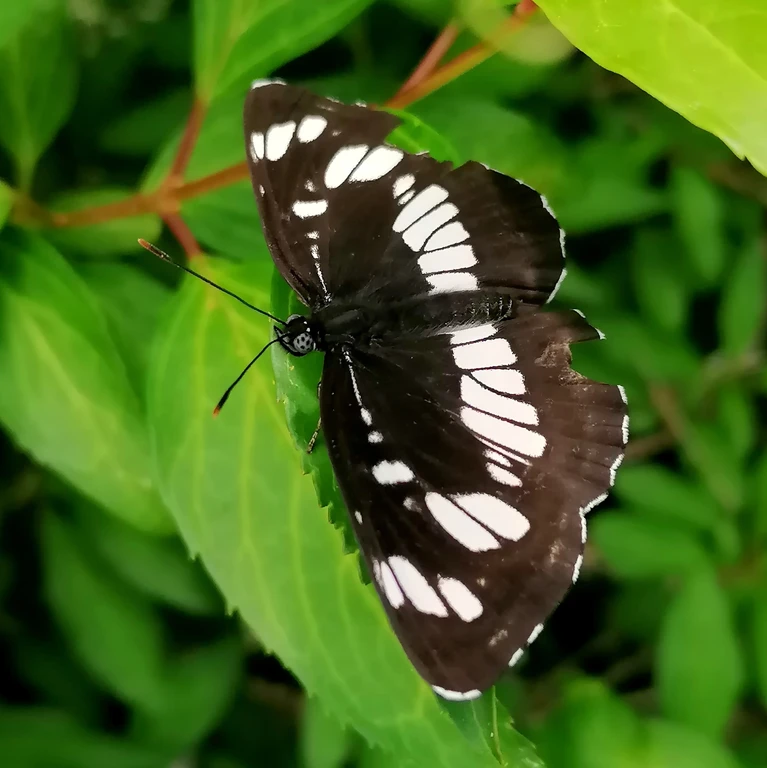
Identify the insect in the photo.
Neptis rivularis
